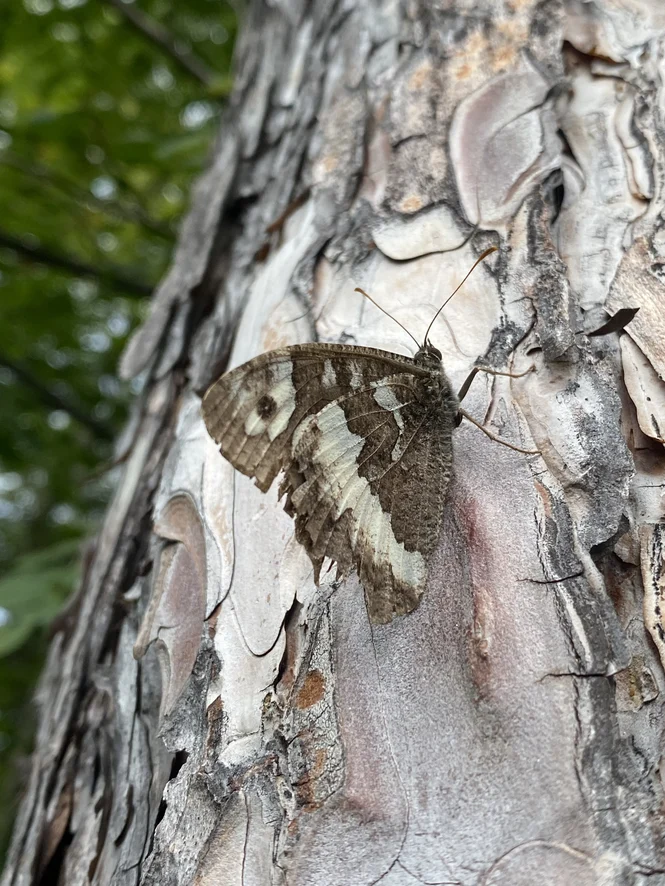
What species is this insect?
Brintesia circe
